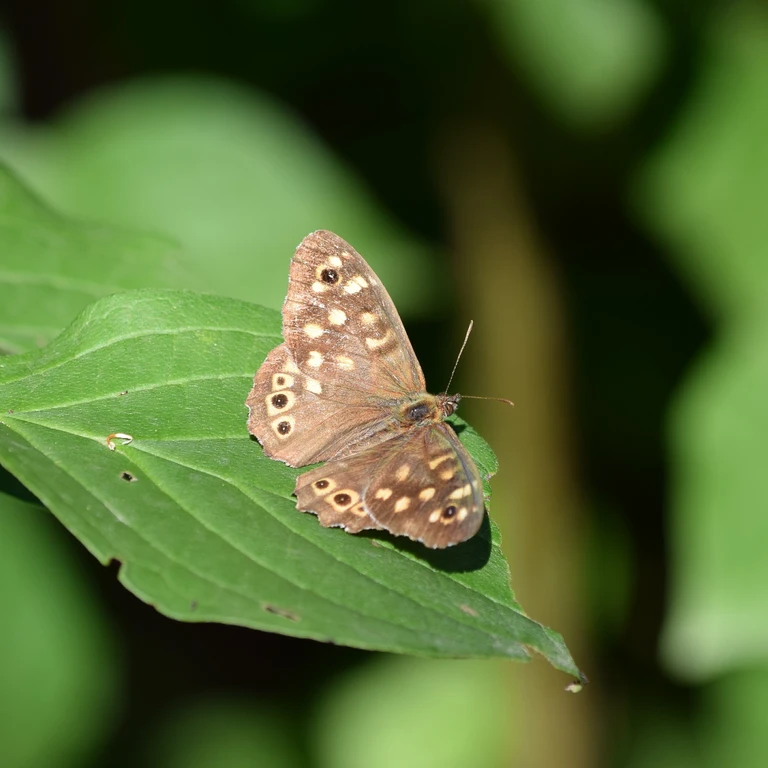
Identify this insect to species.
Pararge aegeria
